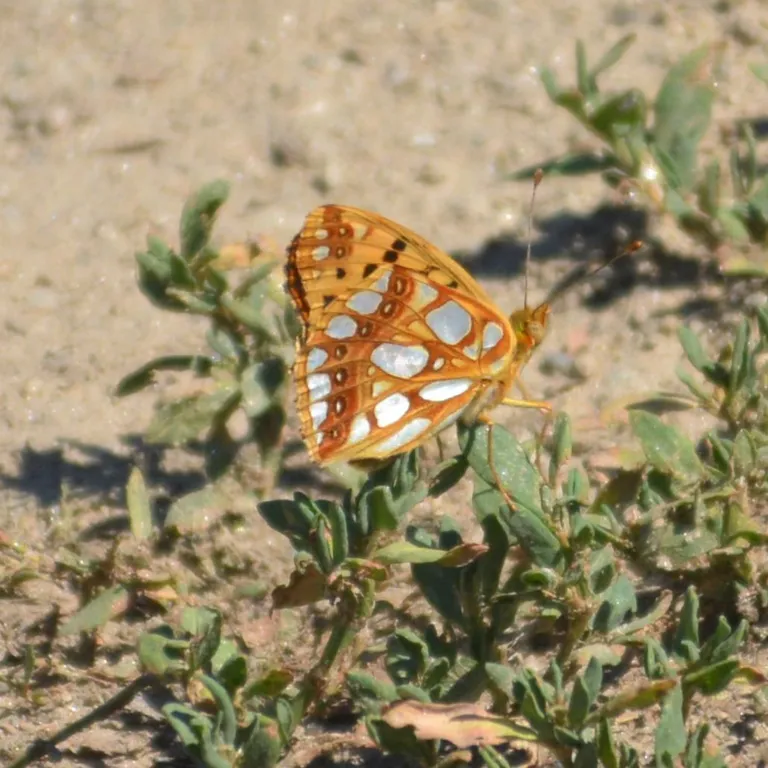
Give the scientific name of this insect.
Issoria lathonia
